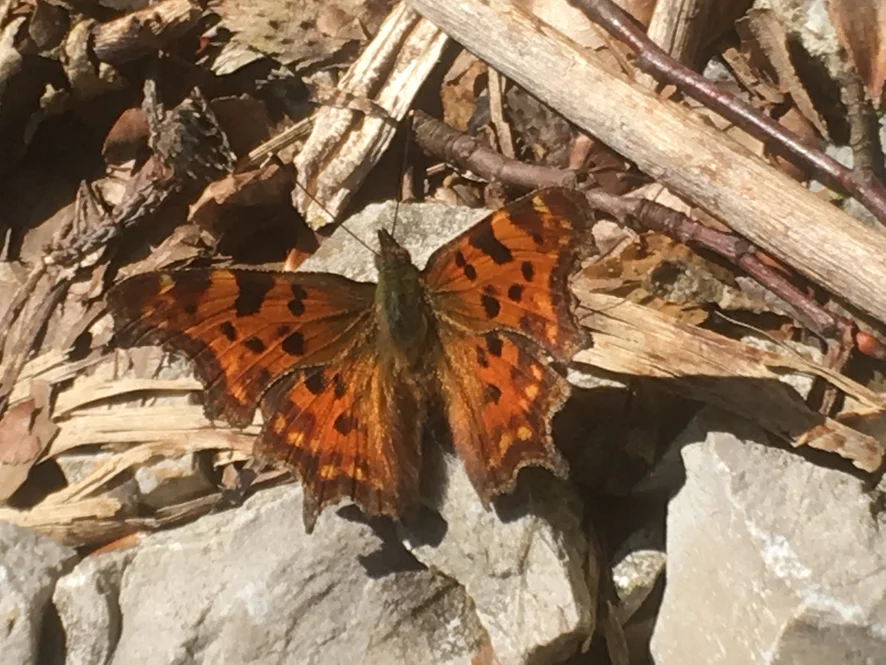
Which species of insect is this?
Polygonia c-album
